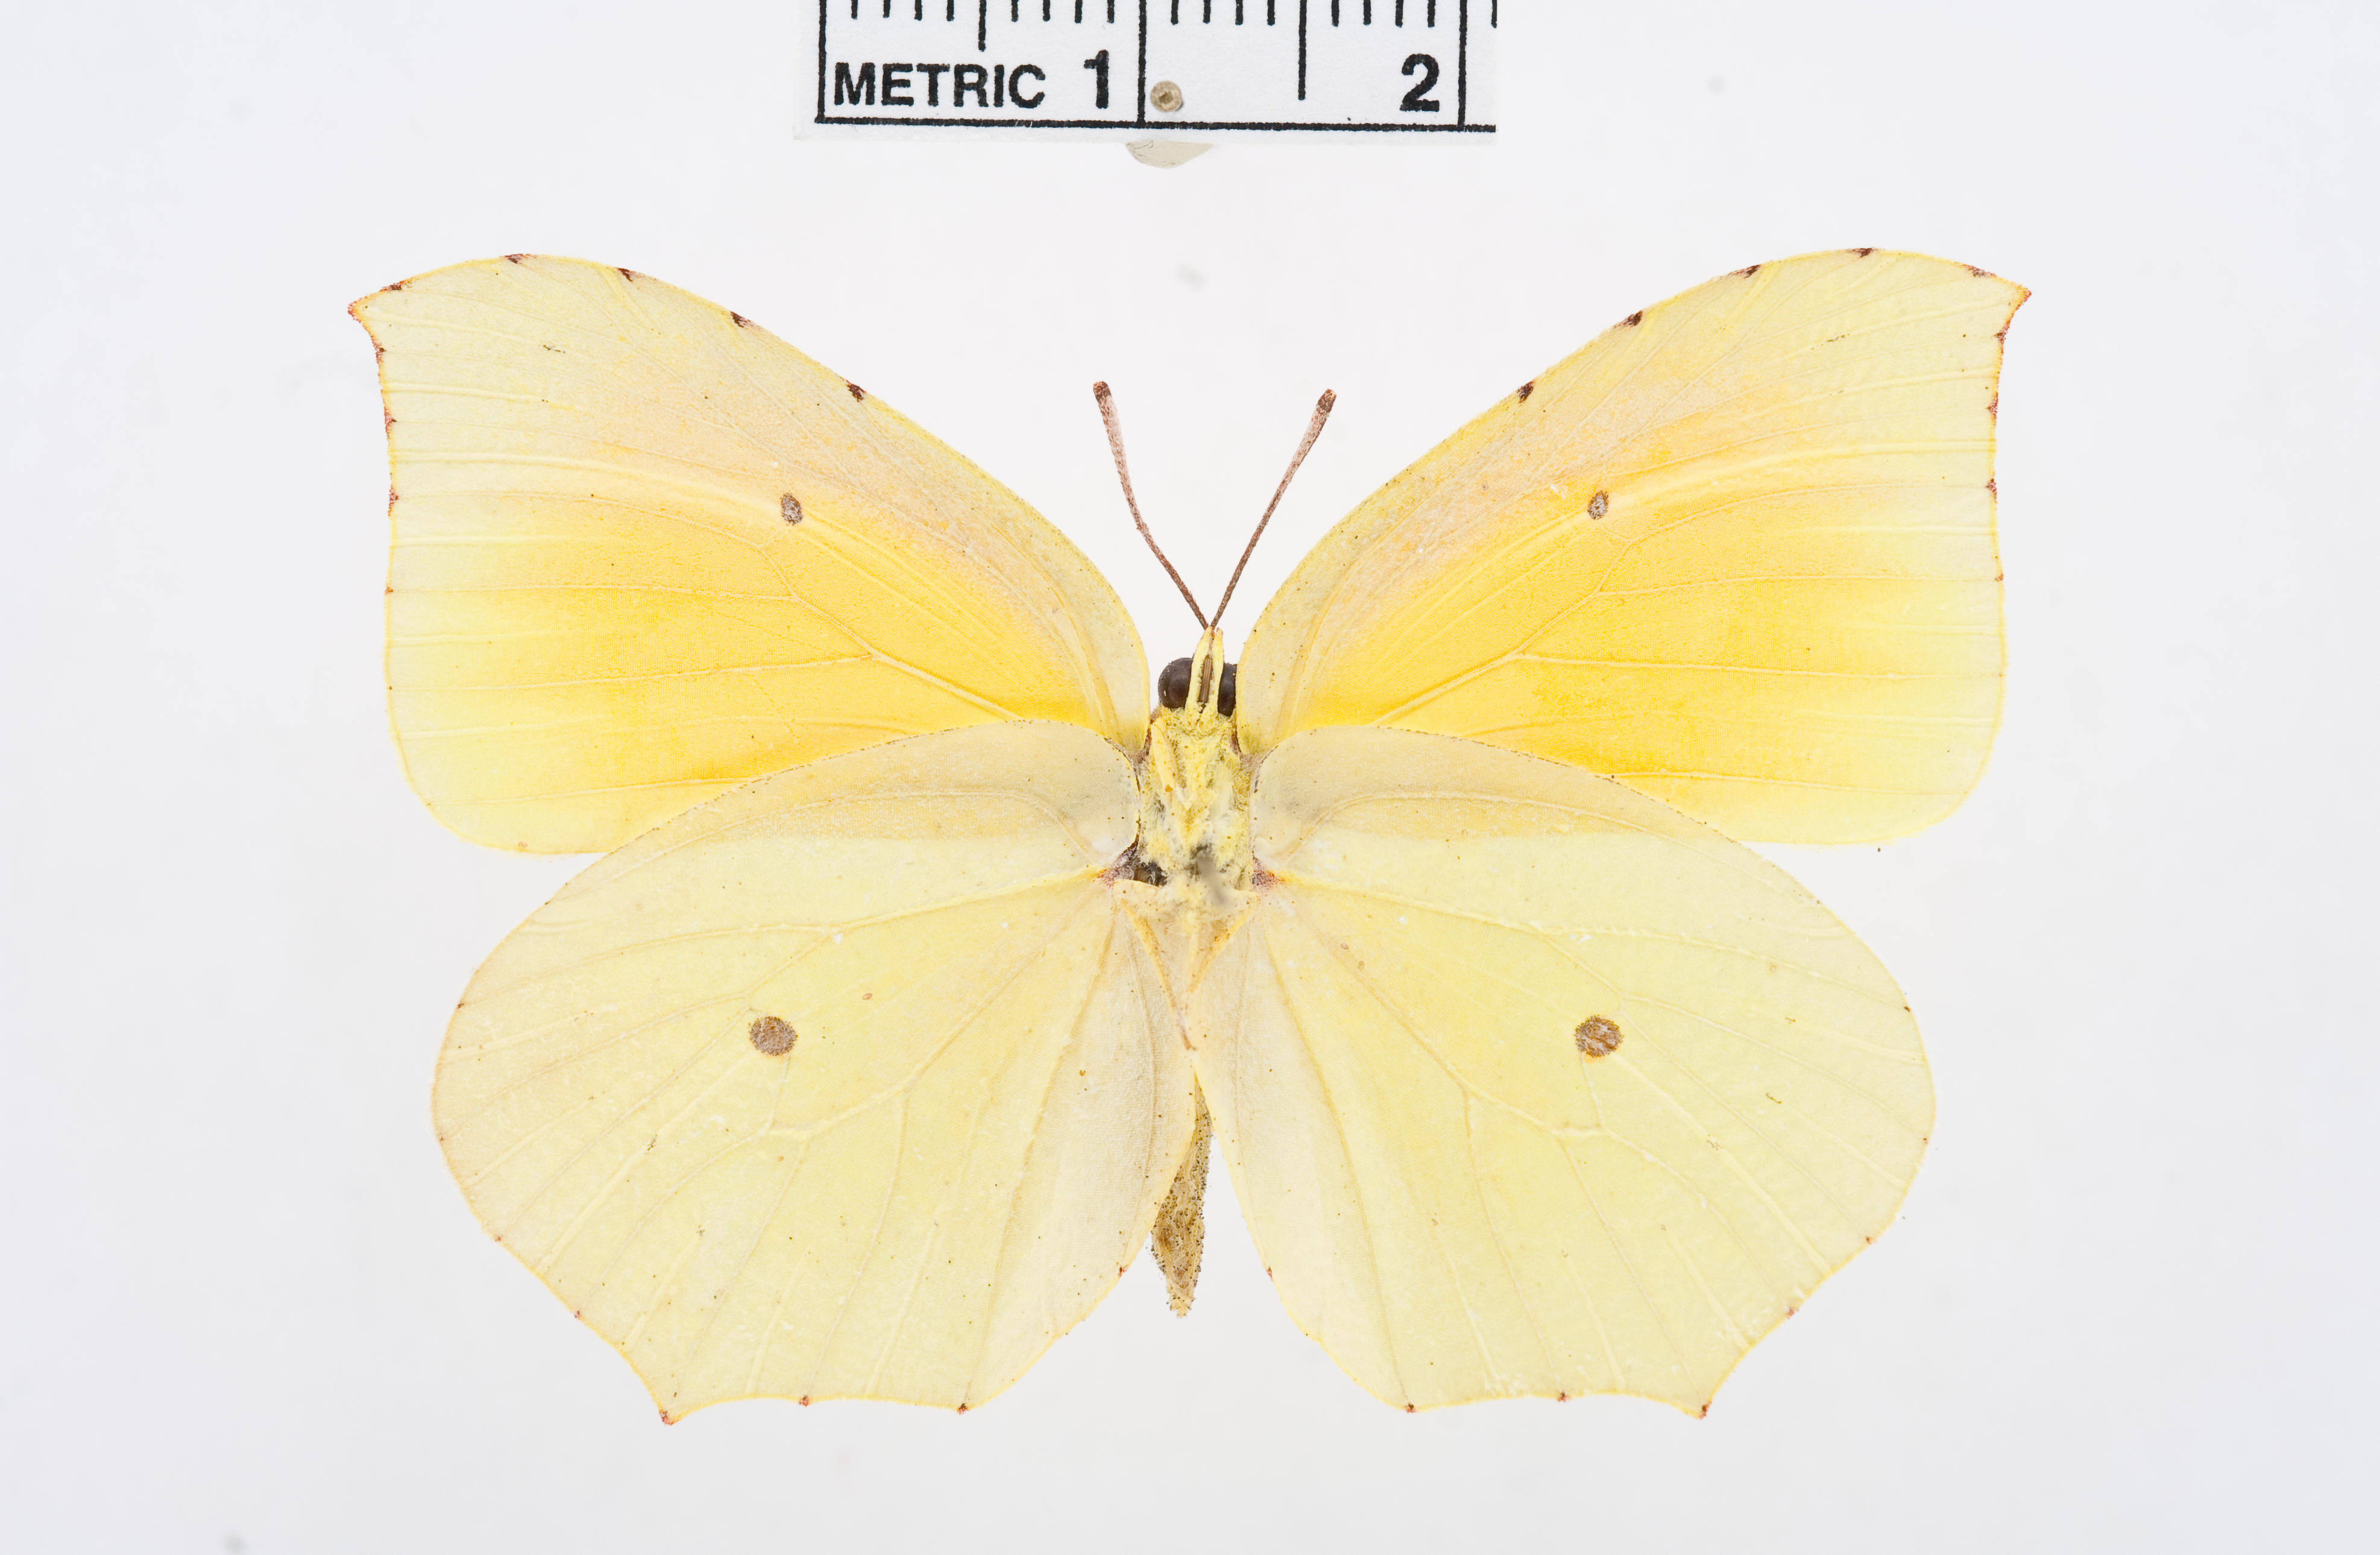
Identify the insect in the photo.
Gonepteryx cleopatra
